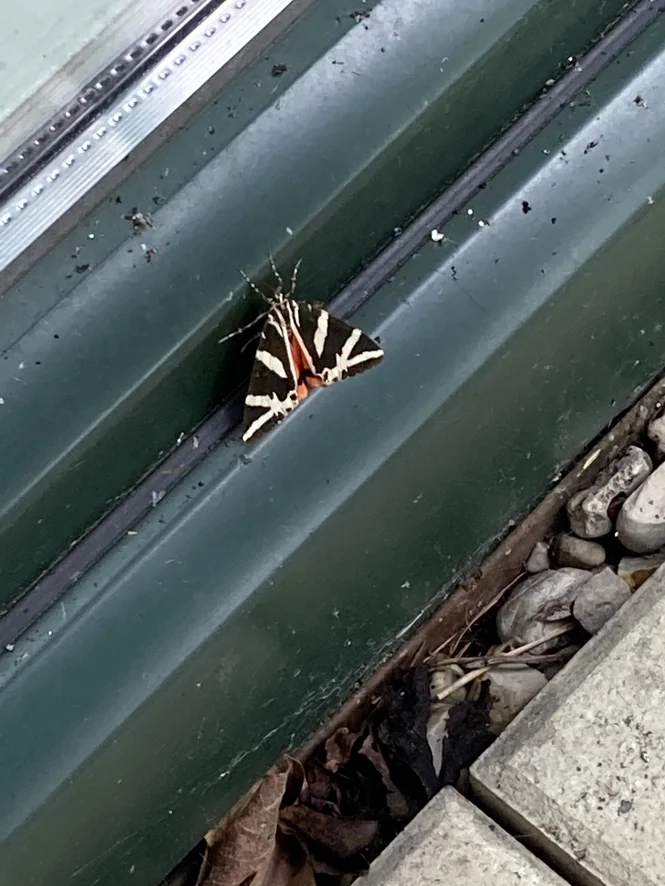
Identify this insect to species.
Euplagia quadripunctaria
